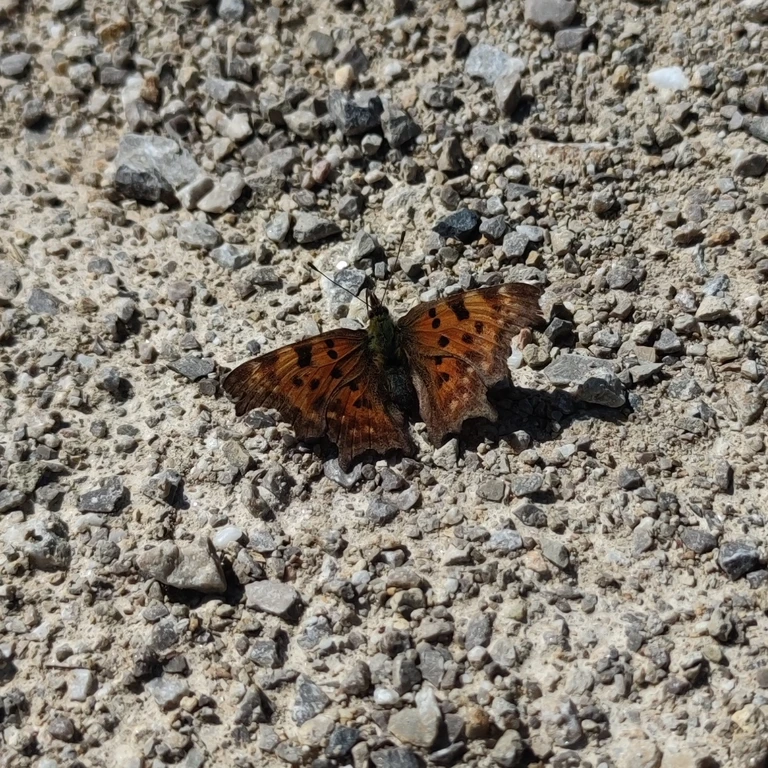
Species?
Polygonia c-album
